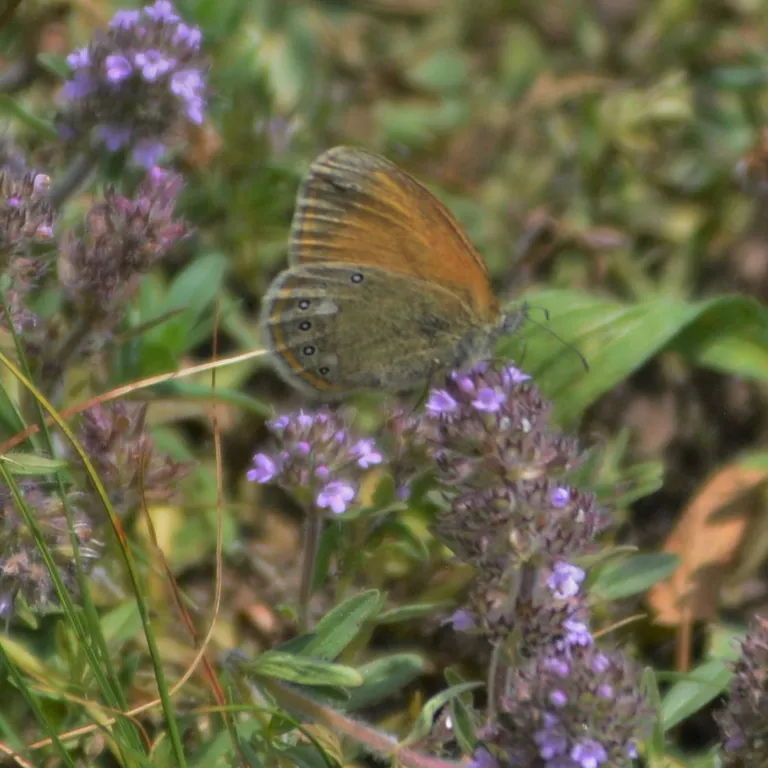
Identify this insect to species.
Coenonympha glycerion (also Coenonympha iphis)
